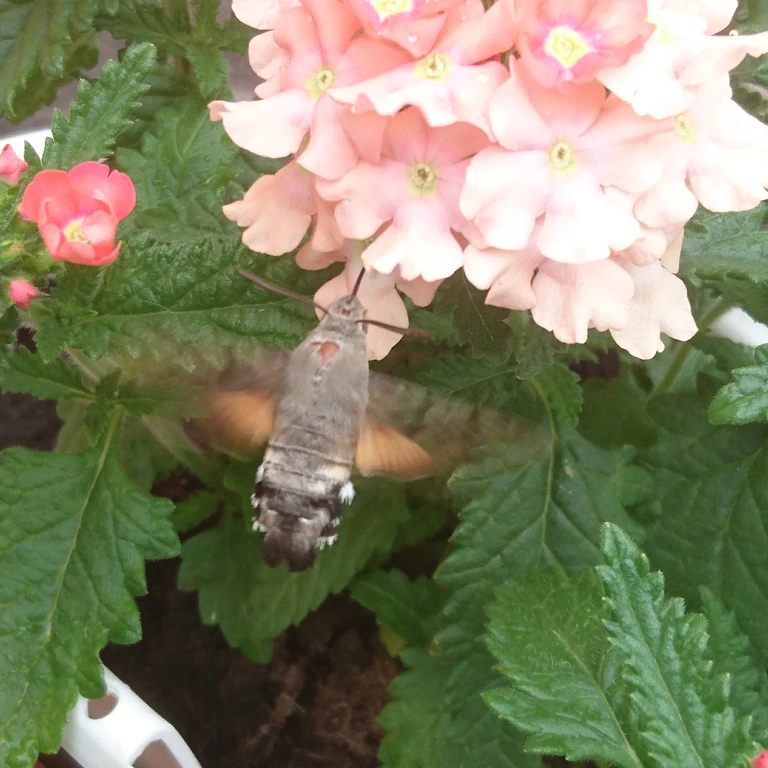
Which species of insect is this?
Macroglossum stellatarum
